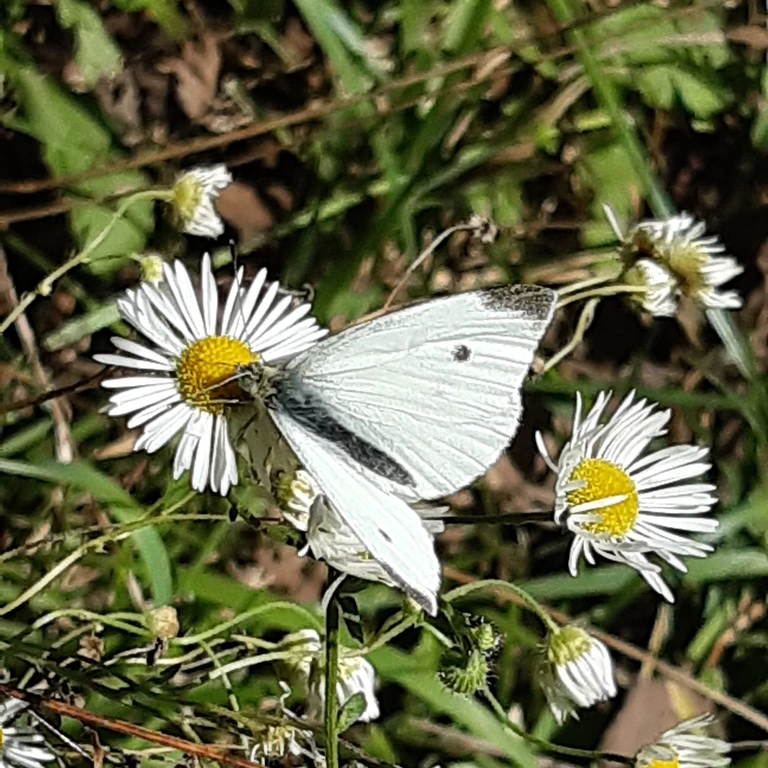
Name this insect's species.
Pieris rapae
